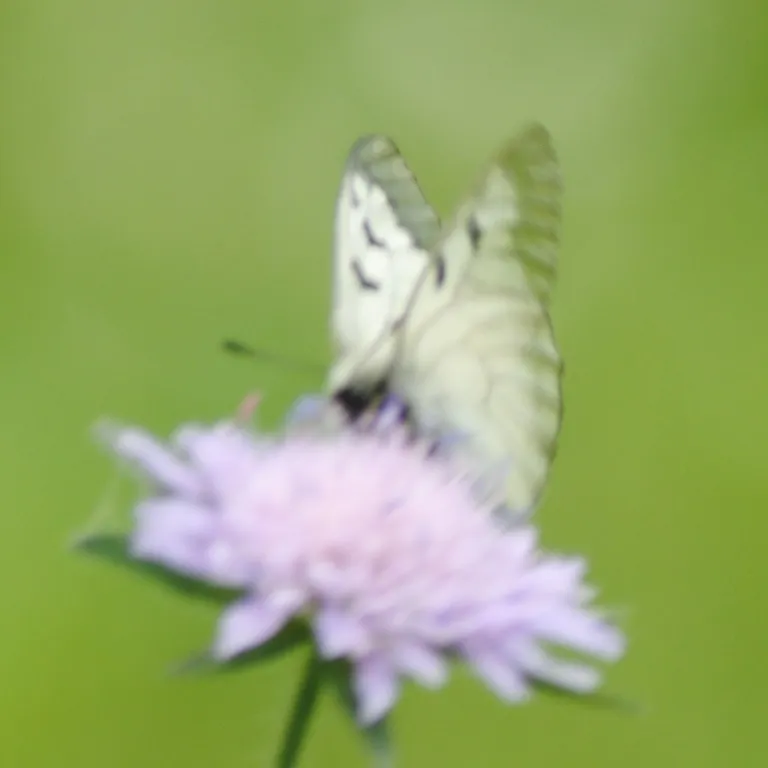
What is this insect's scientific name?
Parnassius mnemosyne
